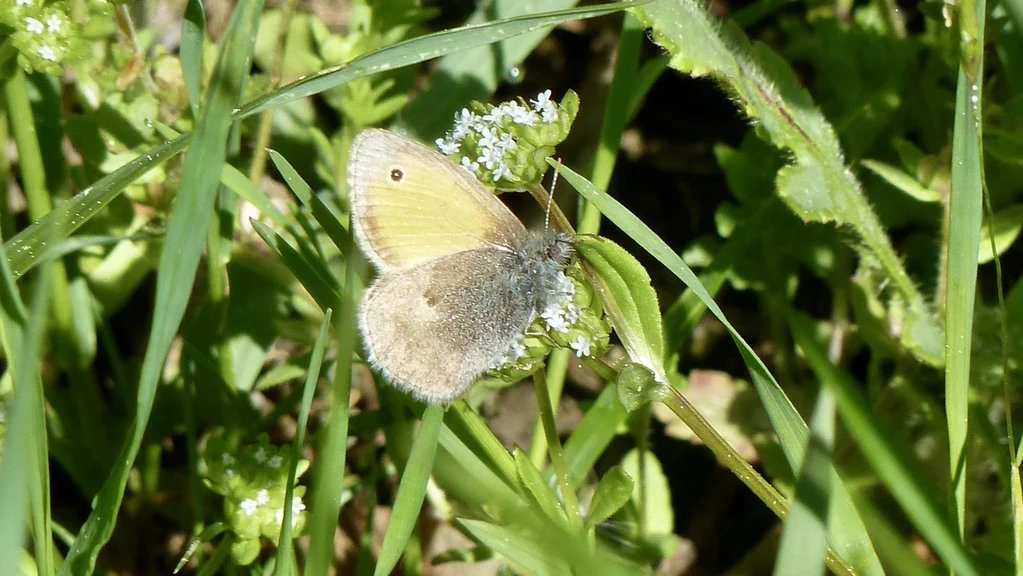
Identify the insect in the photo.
Coenonympha pamphilus
